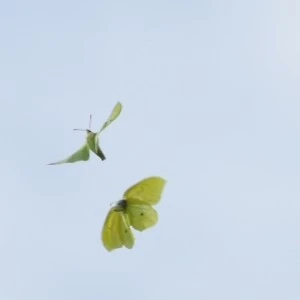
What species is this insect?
Gonepteryx rhamni
